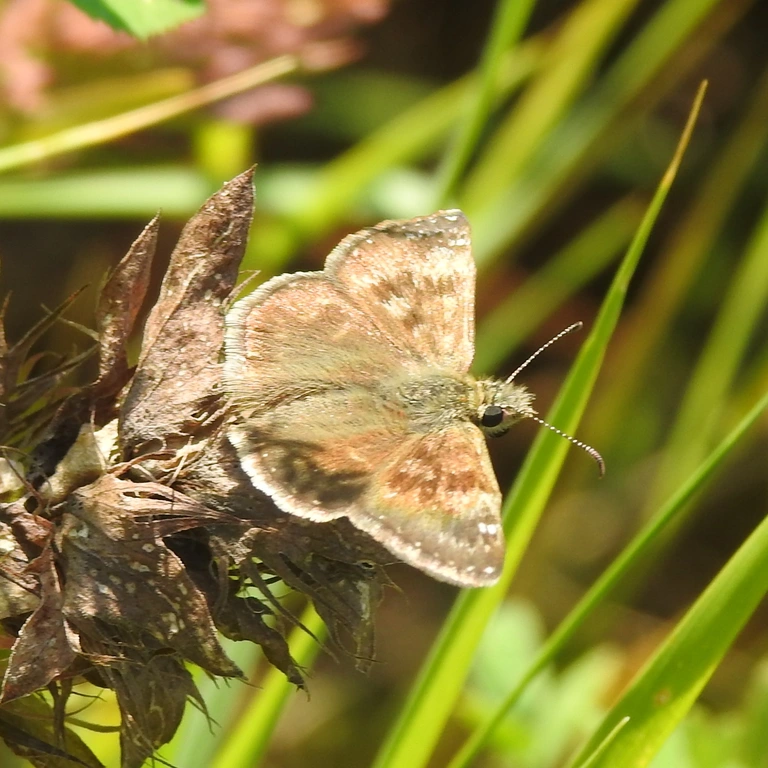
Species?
Erynnis tages
